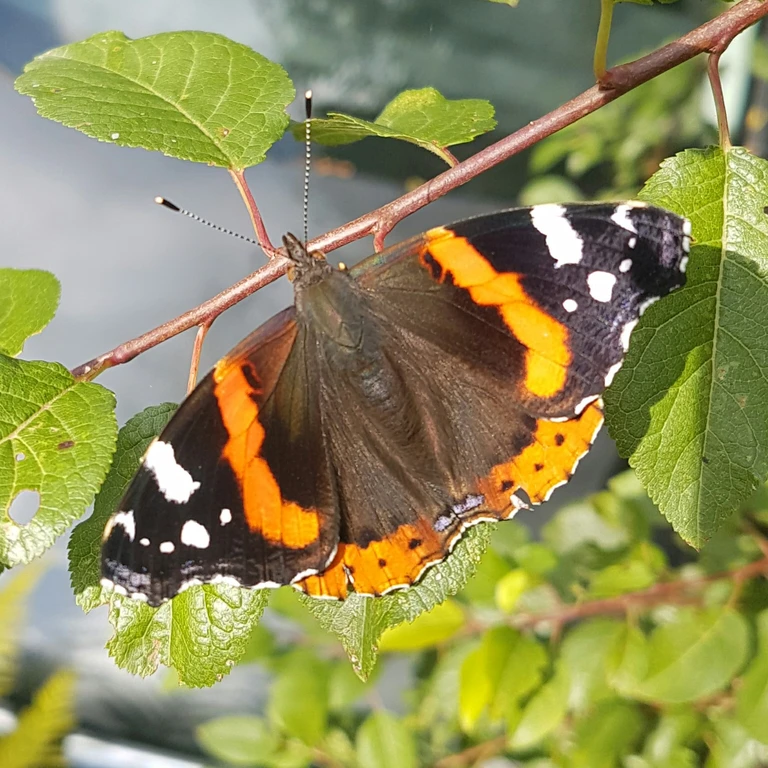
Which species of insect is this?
Vanessa atalanta
